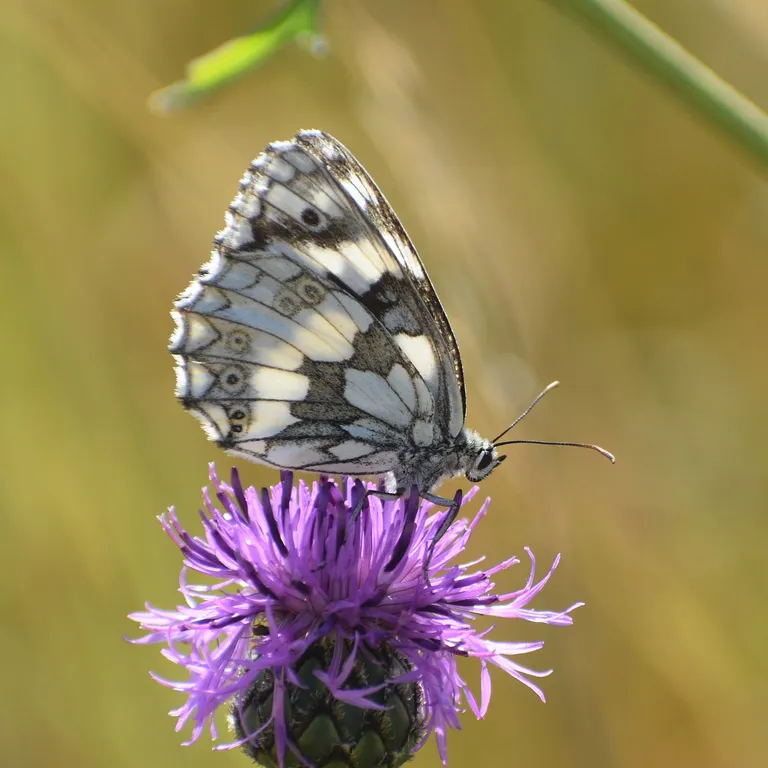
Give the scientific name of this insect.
Melanargia galathea
